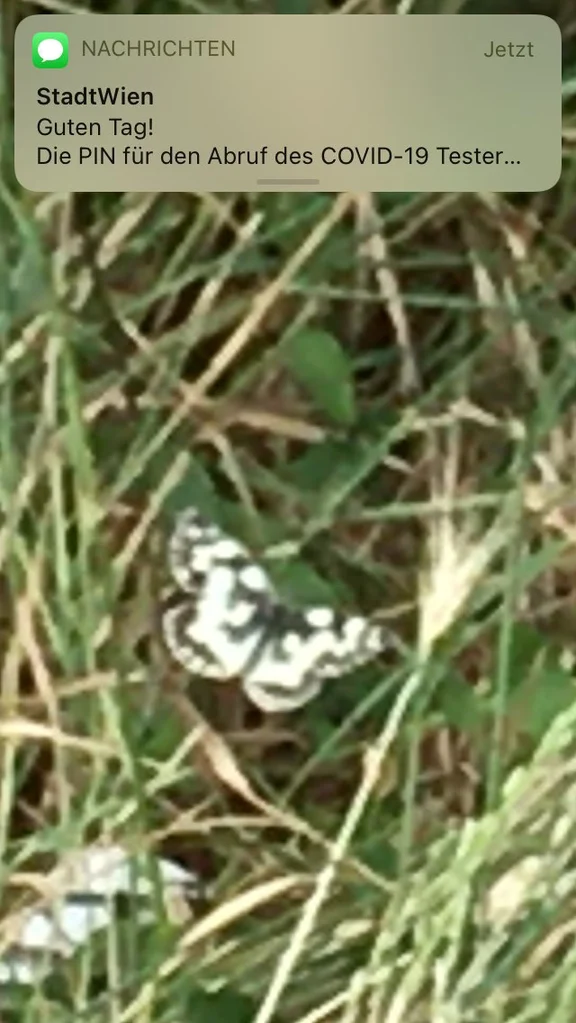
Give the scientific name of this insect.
Melanargia galathea
